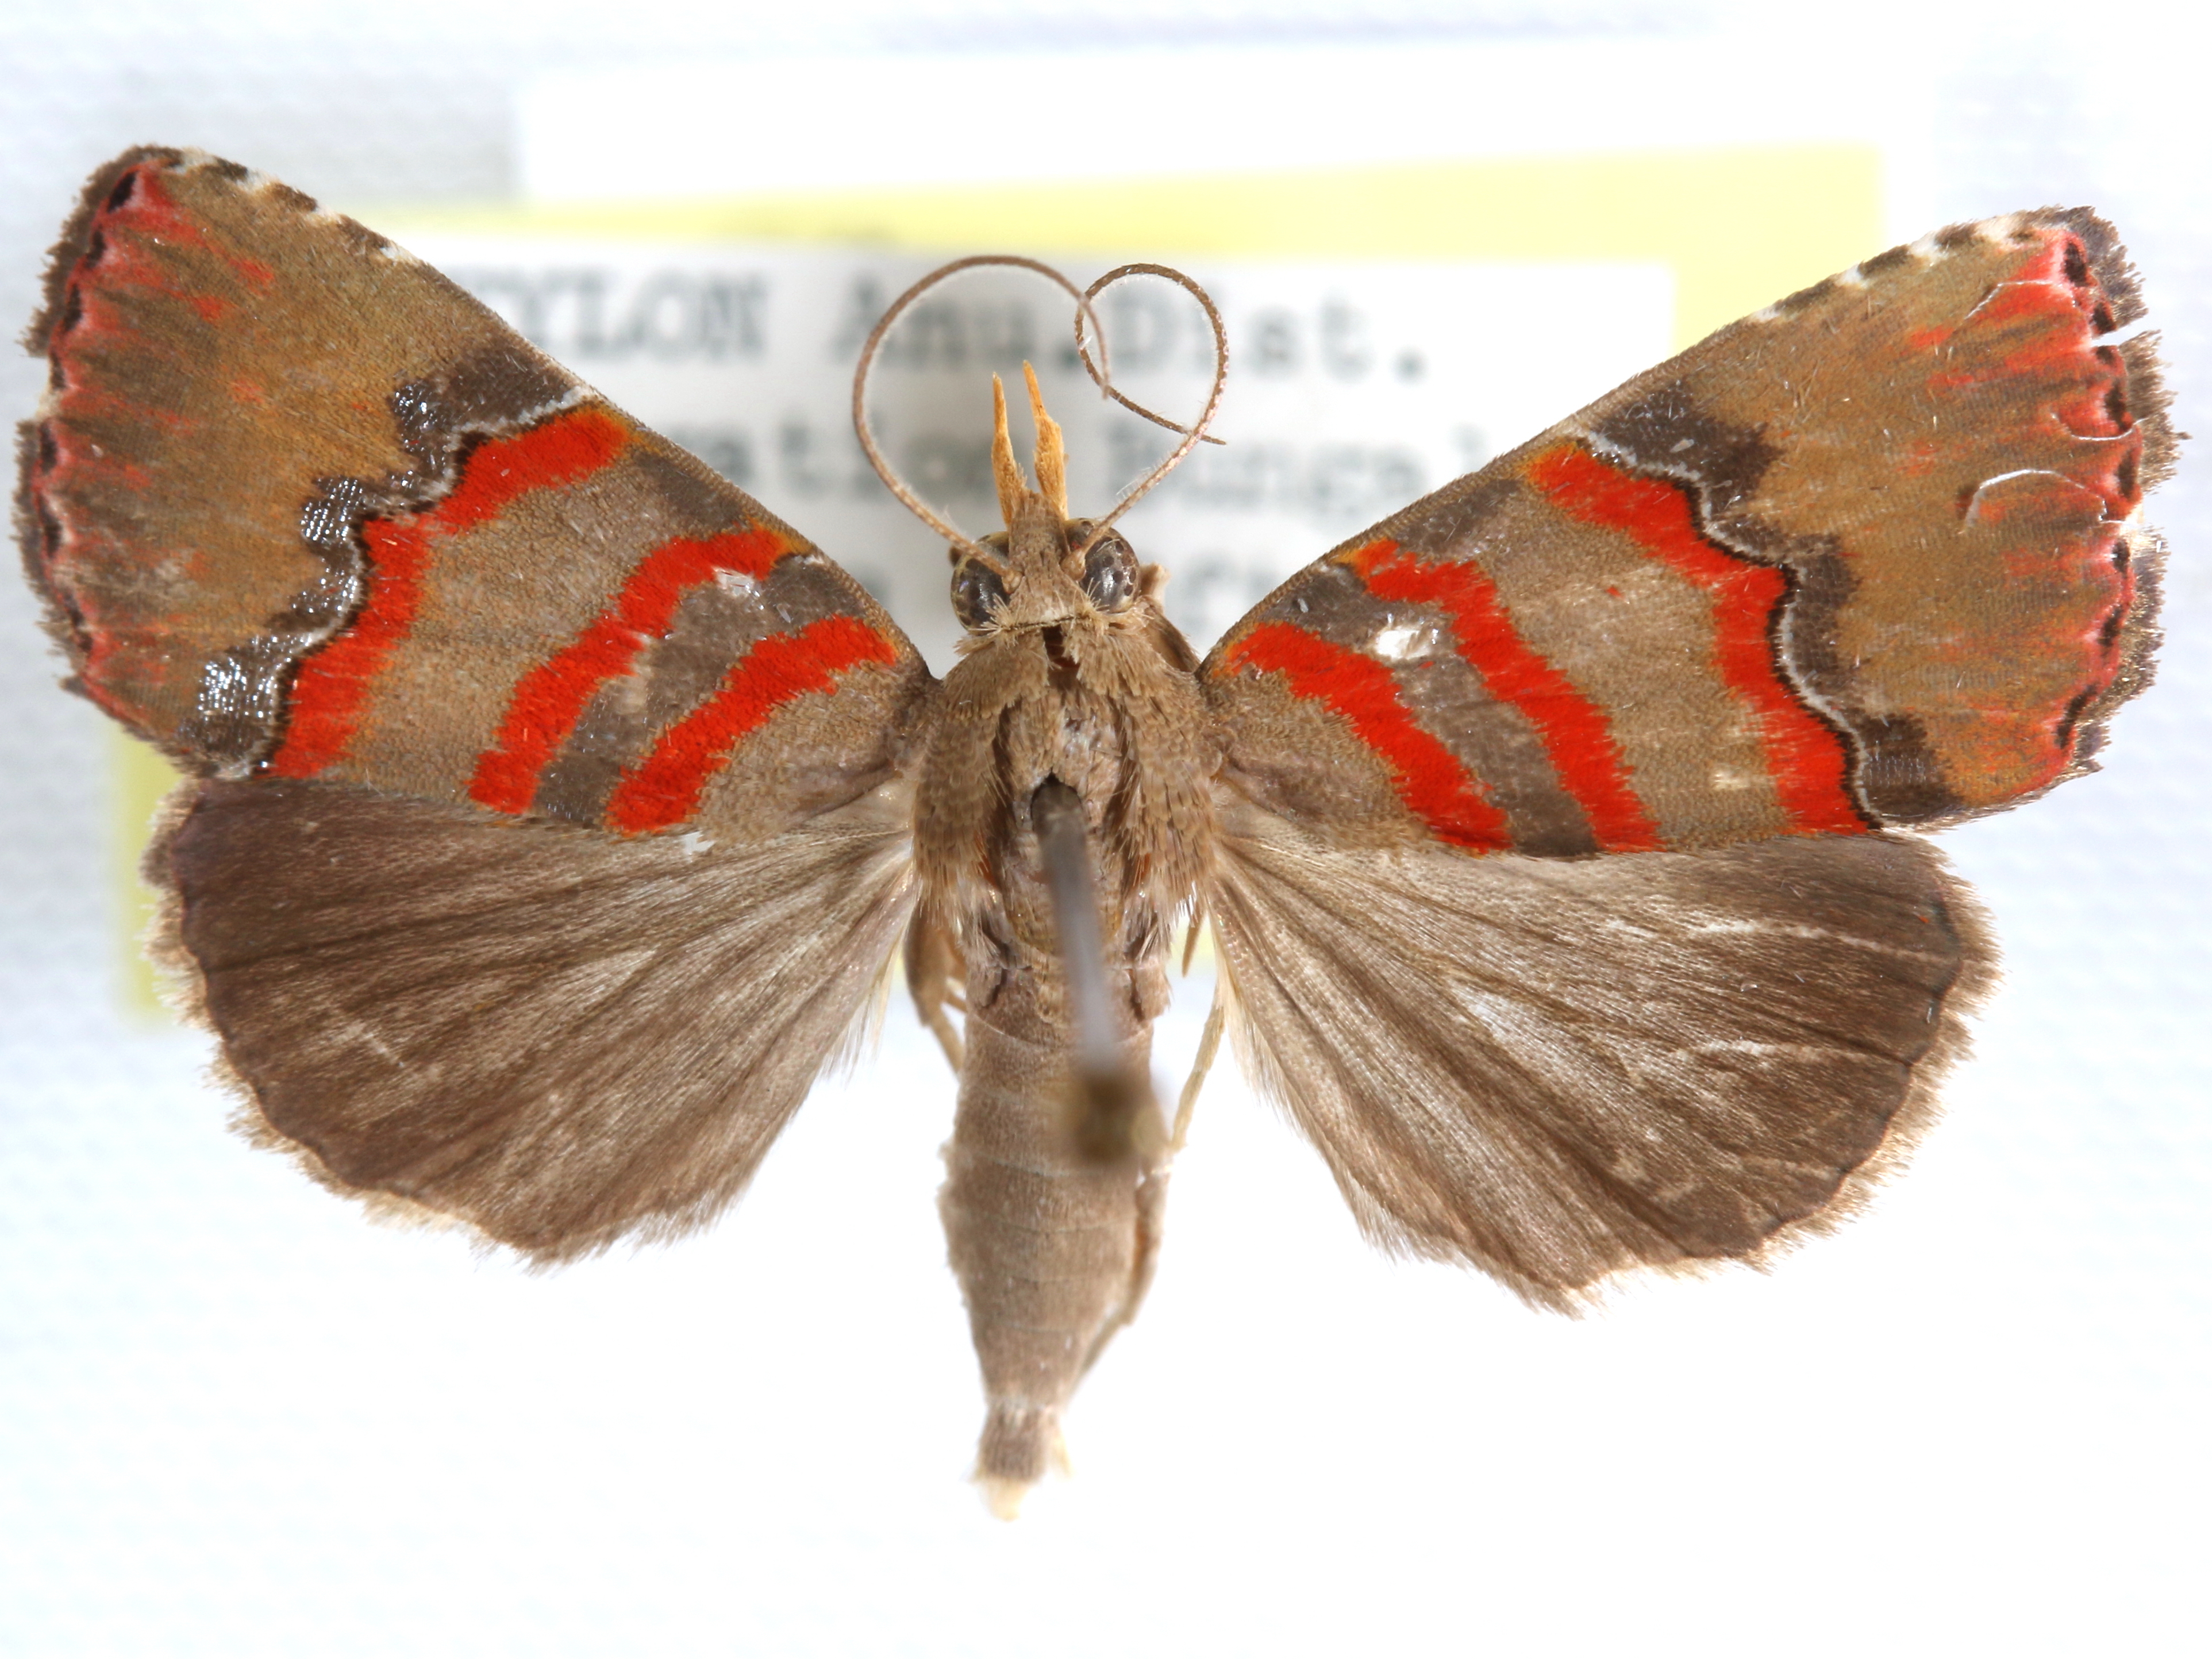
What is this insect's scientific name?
Nolasena ferrifervens
